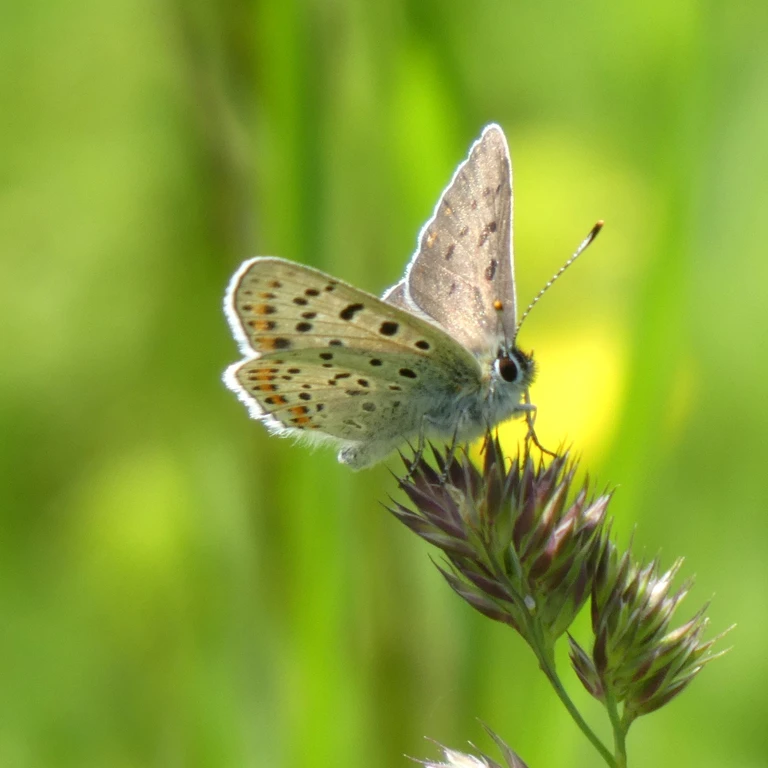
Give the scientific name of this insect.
Lycaena tityrus (also Loweia tityrus)
